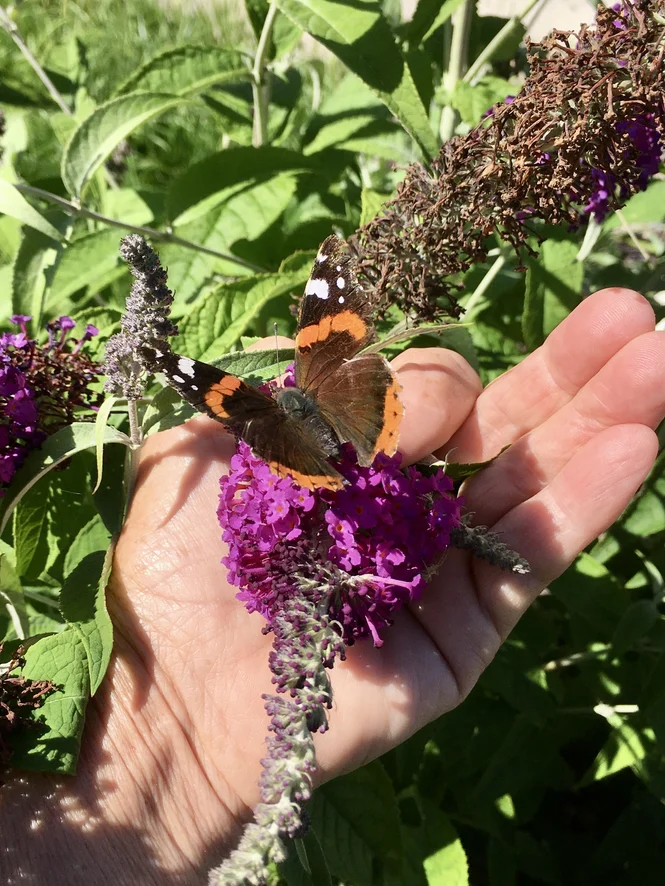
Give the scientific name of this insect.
Vanessa atalanta
